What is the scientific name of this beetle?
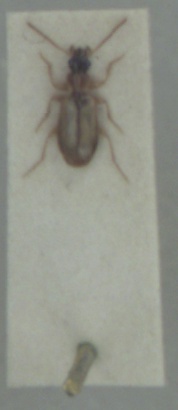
Philorhizus melanocephalus
